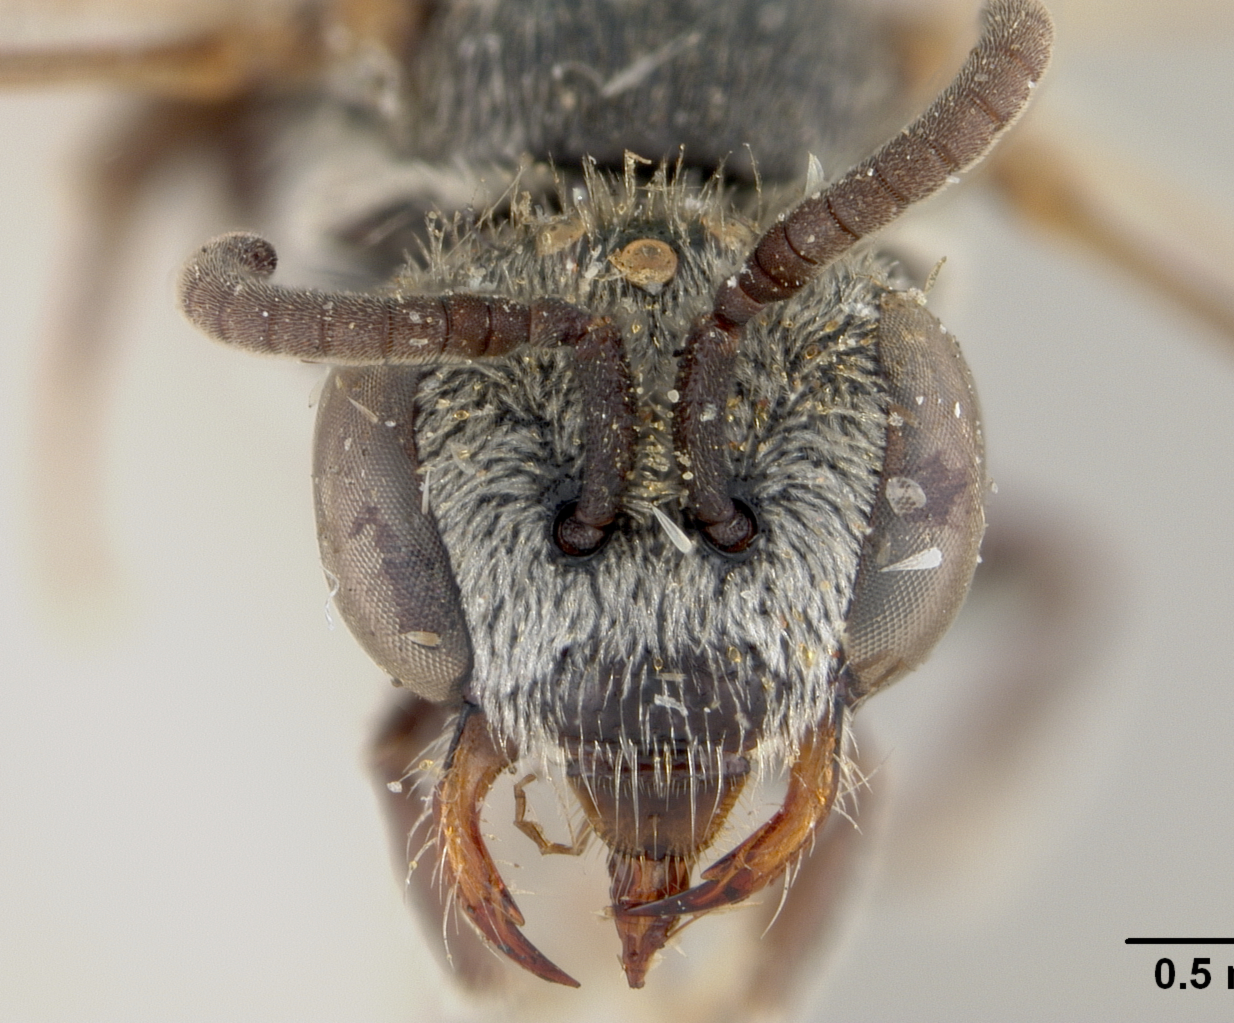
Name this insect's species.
Sphecodes heterus
